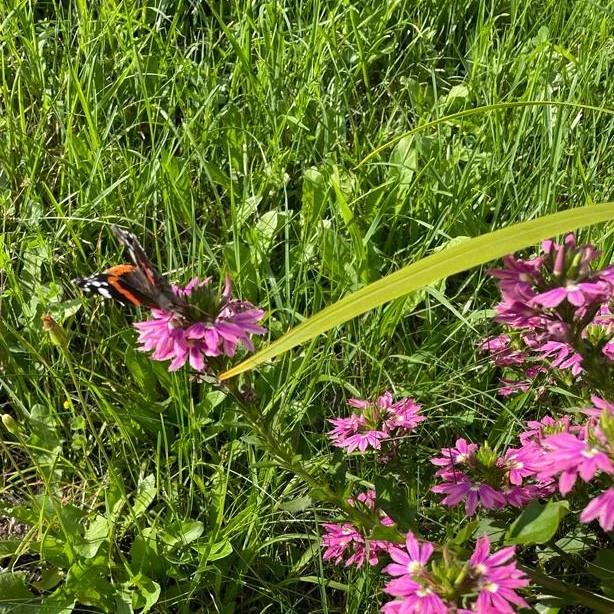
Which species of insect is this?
Vanessa atalanta
